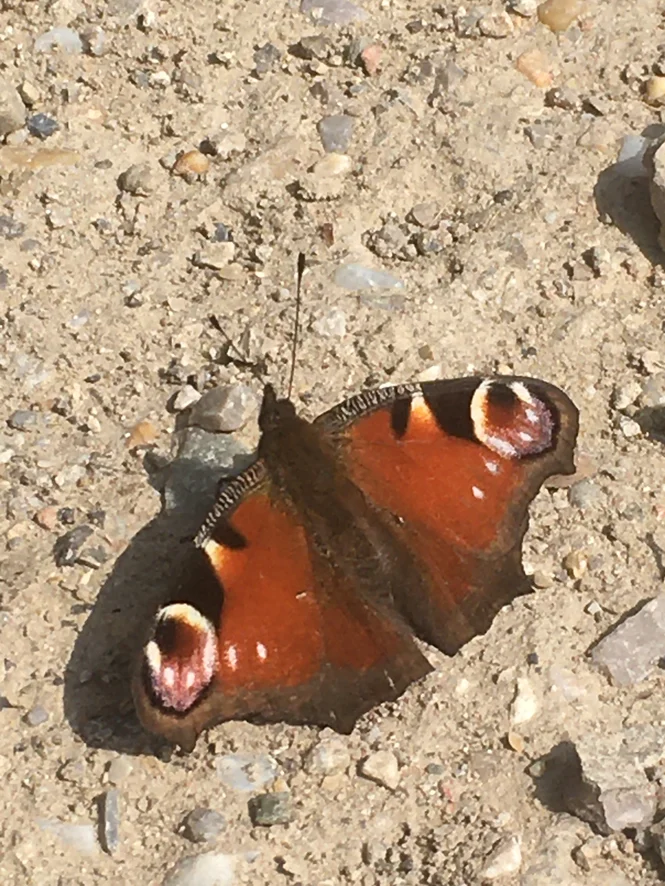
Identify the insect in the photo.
Aglais io
